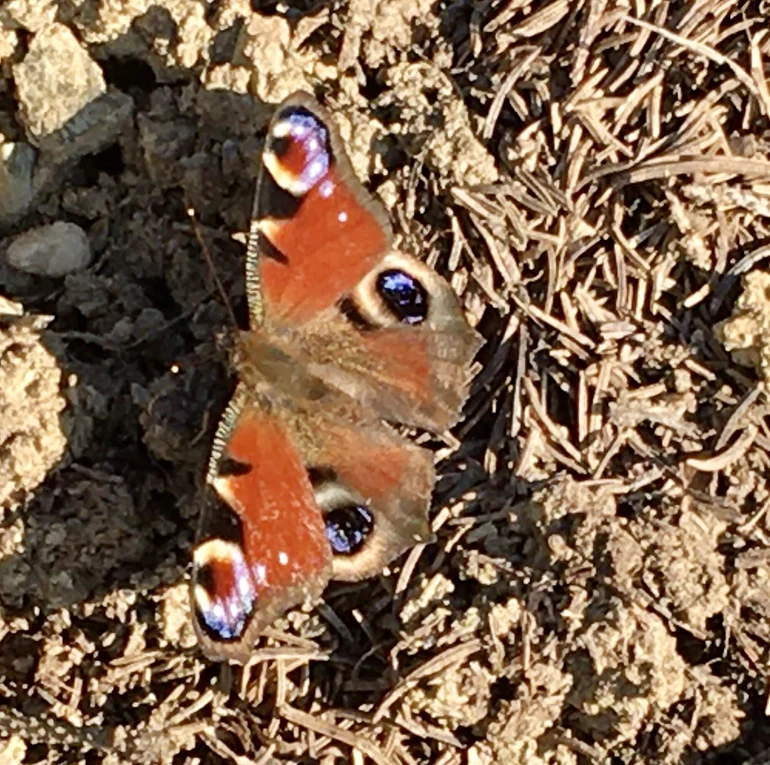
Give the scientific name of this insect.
Aglais io
